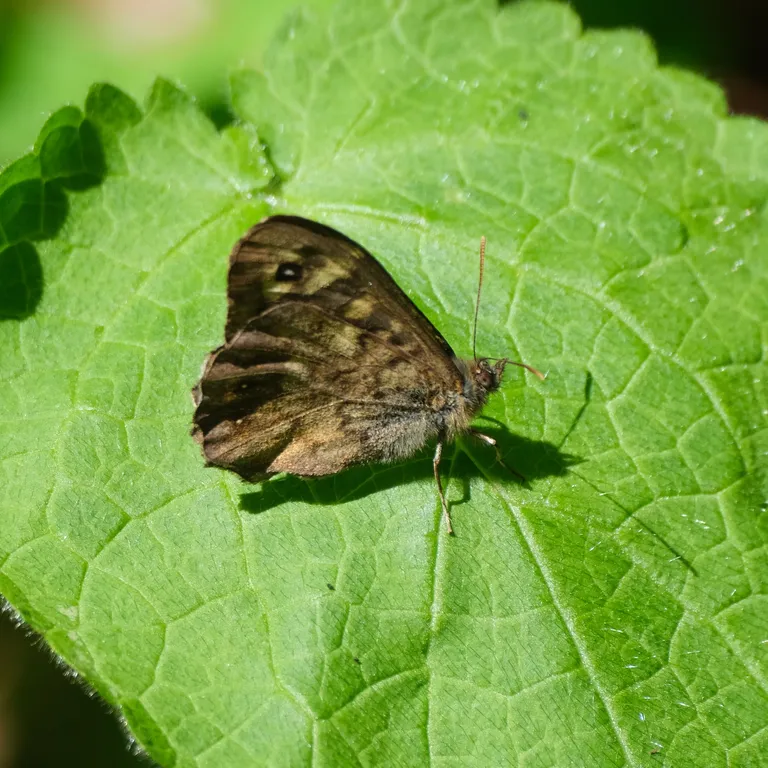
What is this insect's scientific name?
Pararge aegeria
